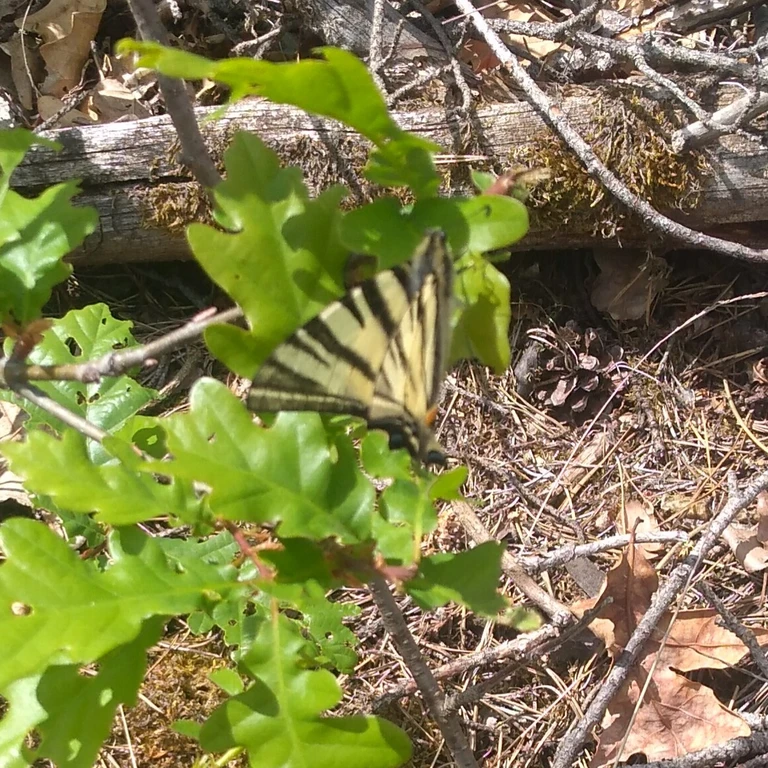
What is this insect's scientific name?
Iphiclides podalirius
